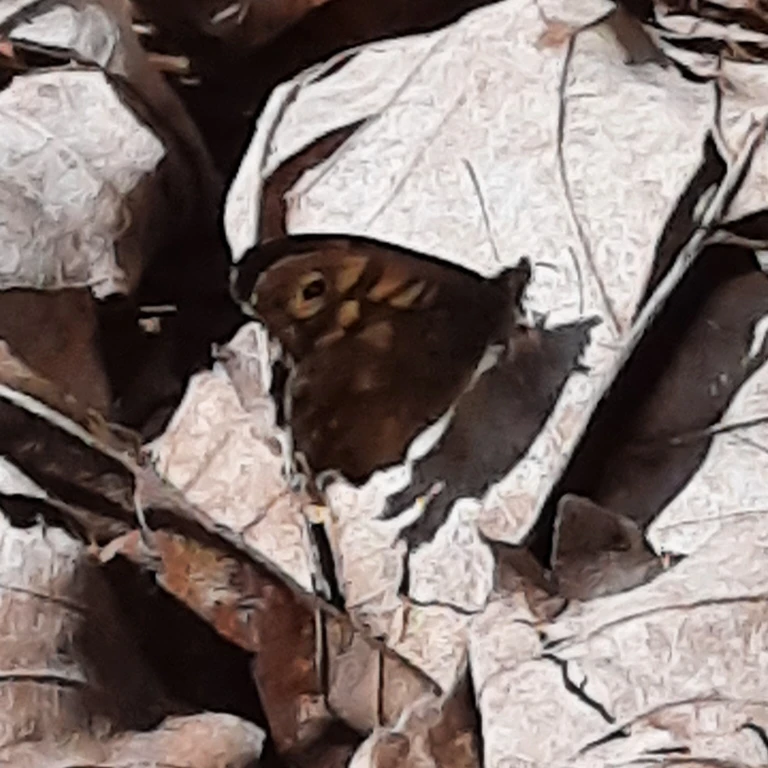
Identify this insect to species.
Pararge aegeria
